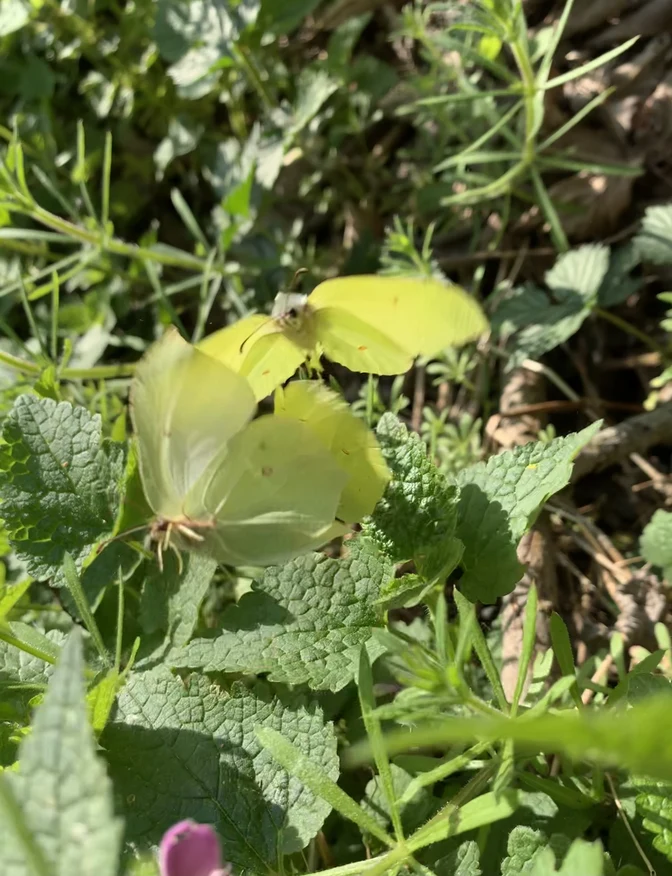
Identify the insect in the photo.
Gonepteryx rhamni
